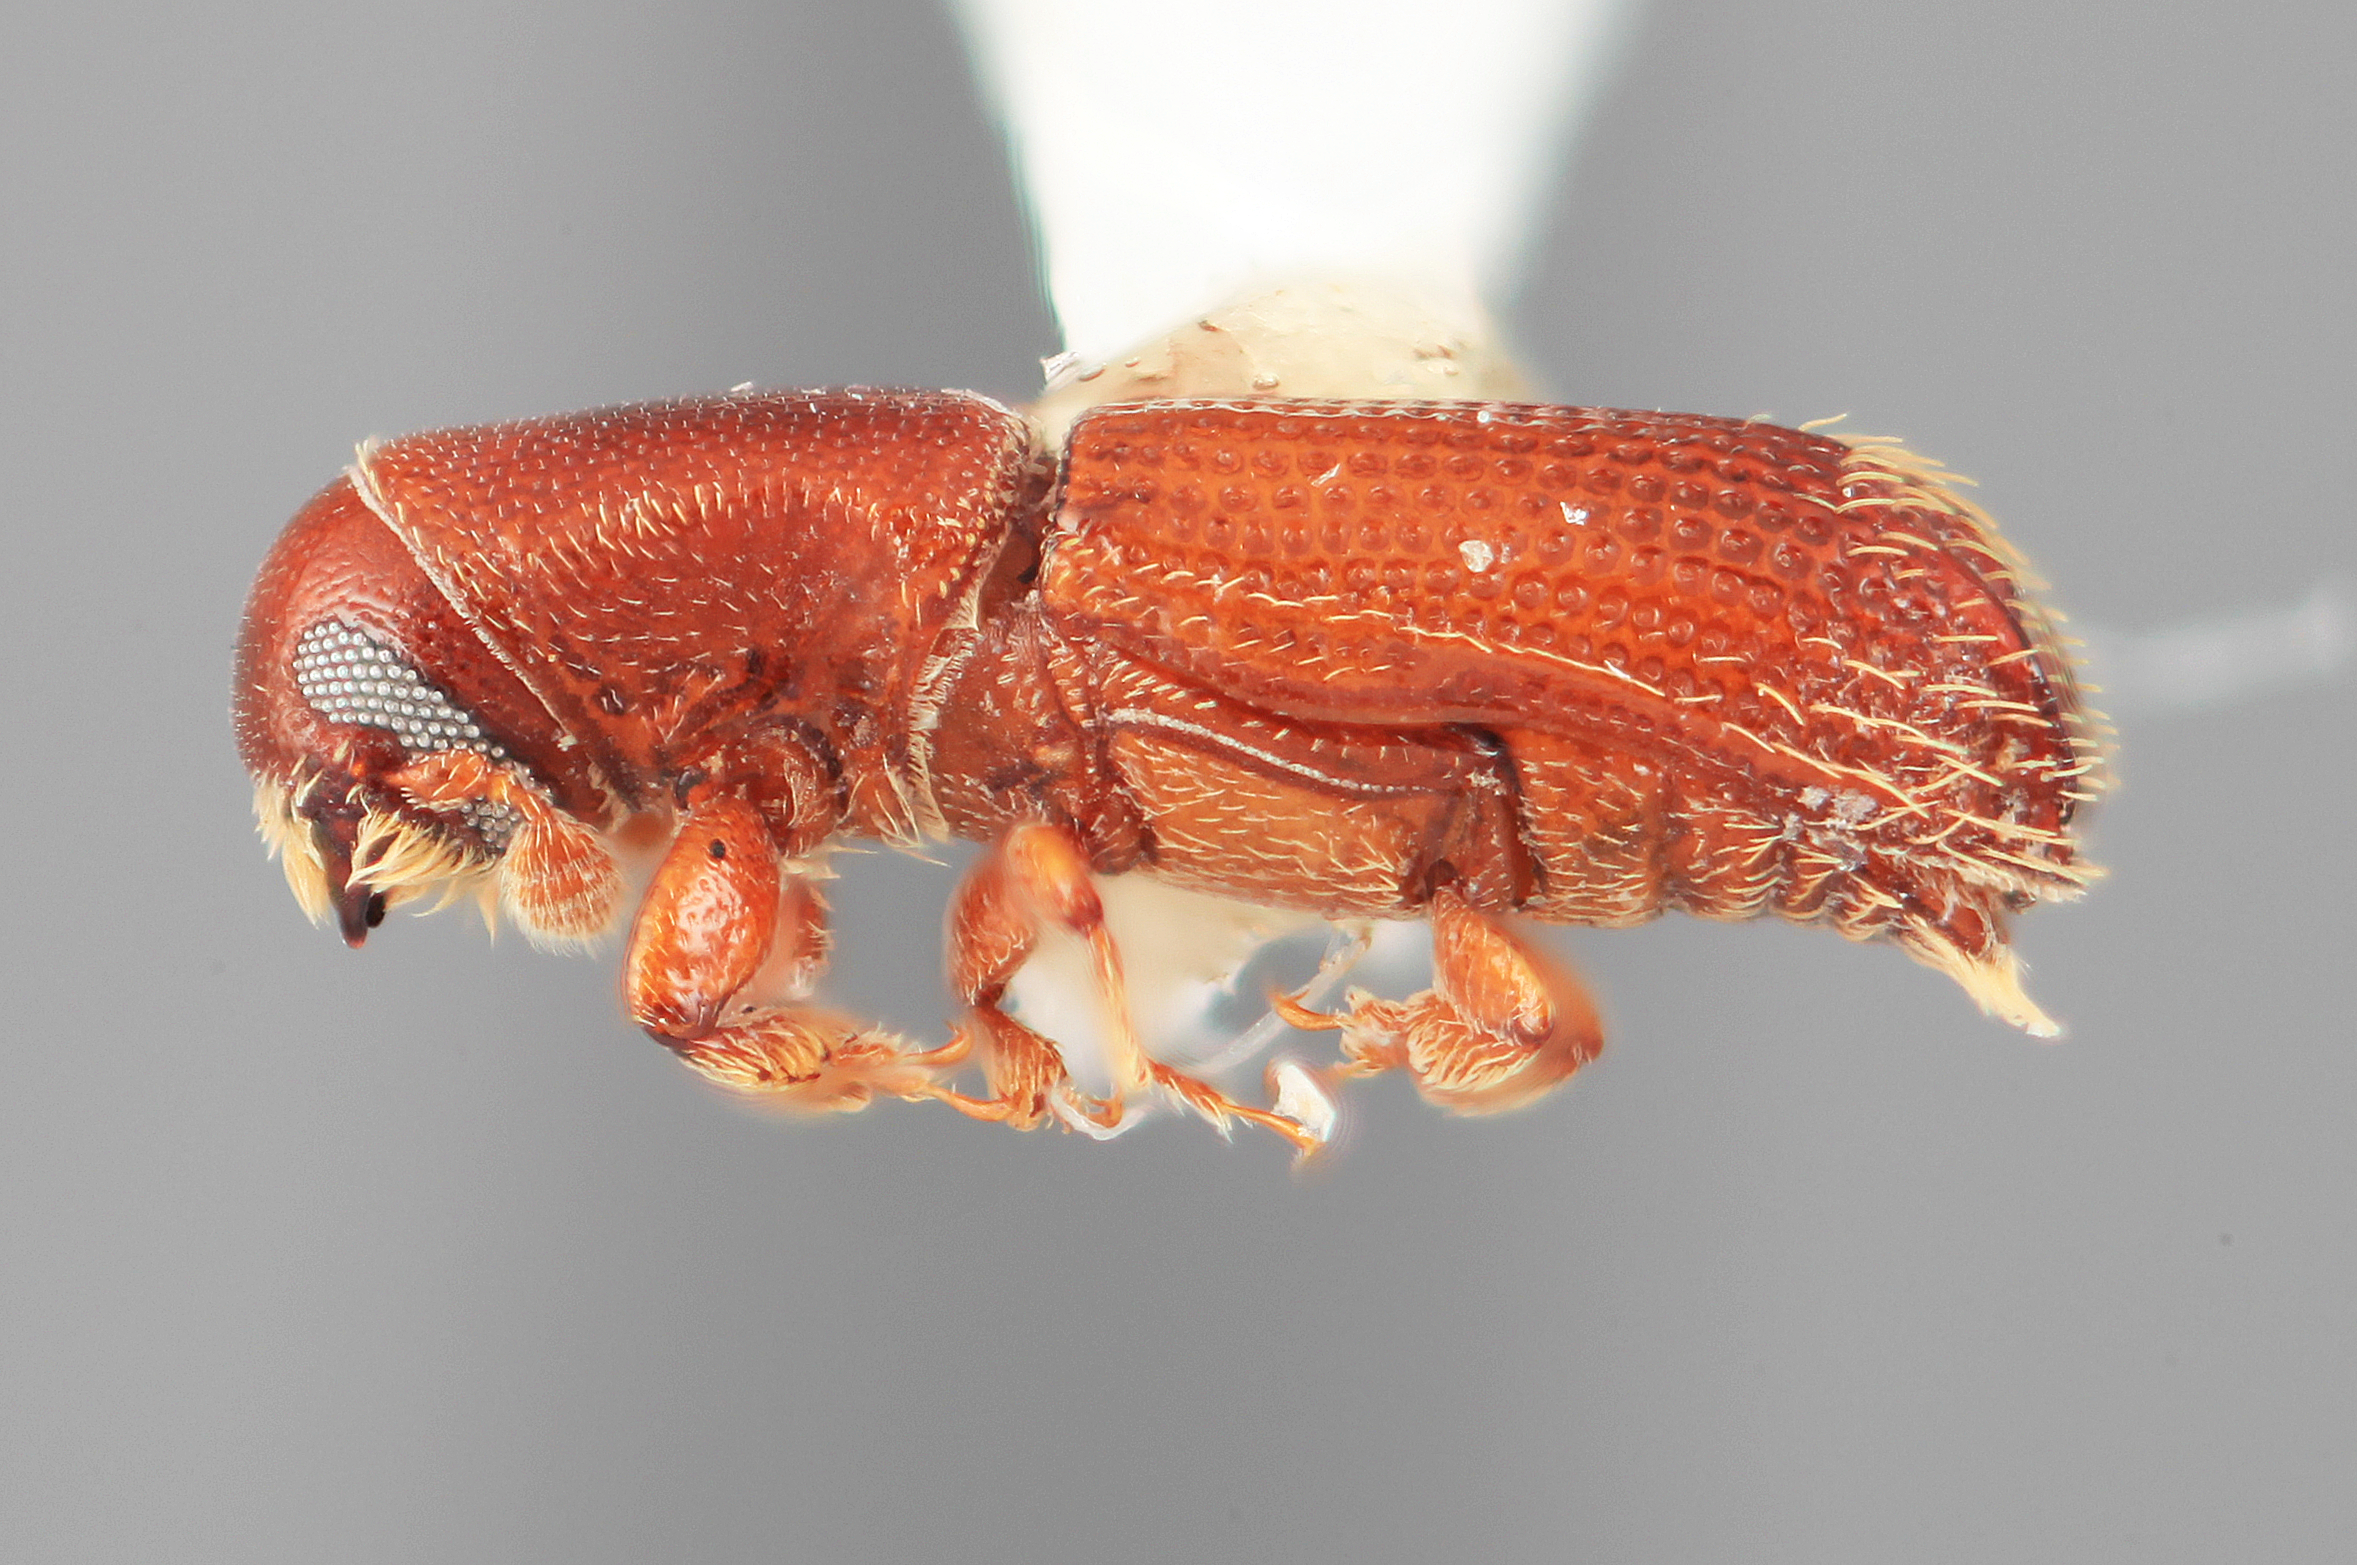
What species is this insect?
Carphodicticus cristatus
